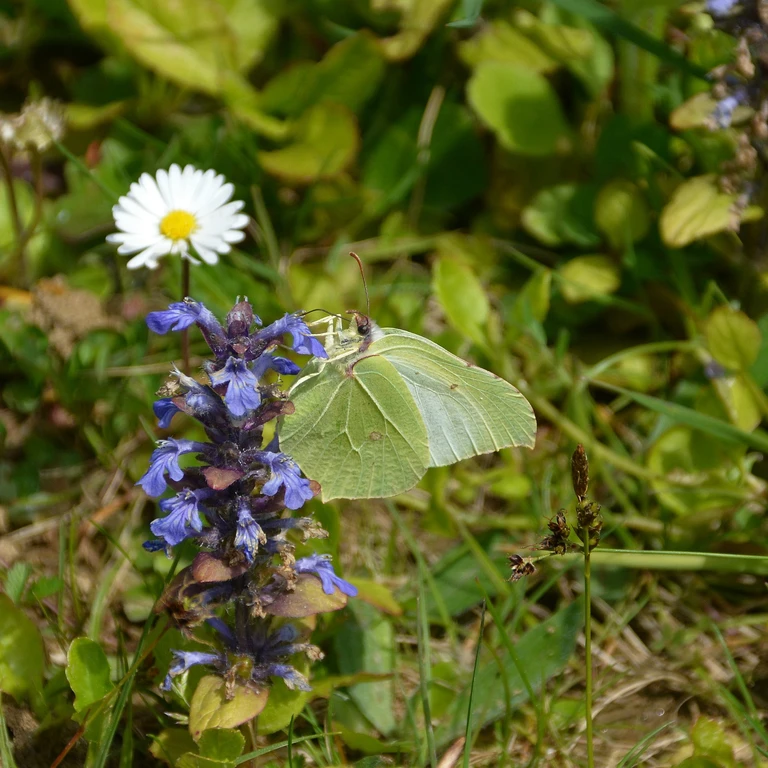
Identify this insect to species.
Gonepteryx rhamni
